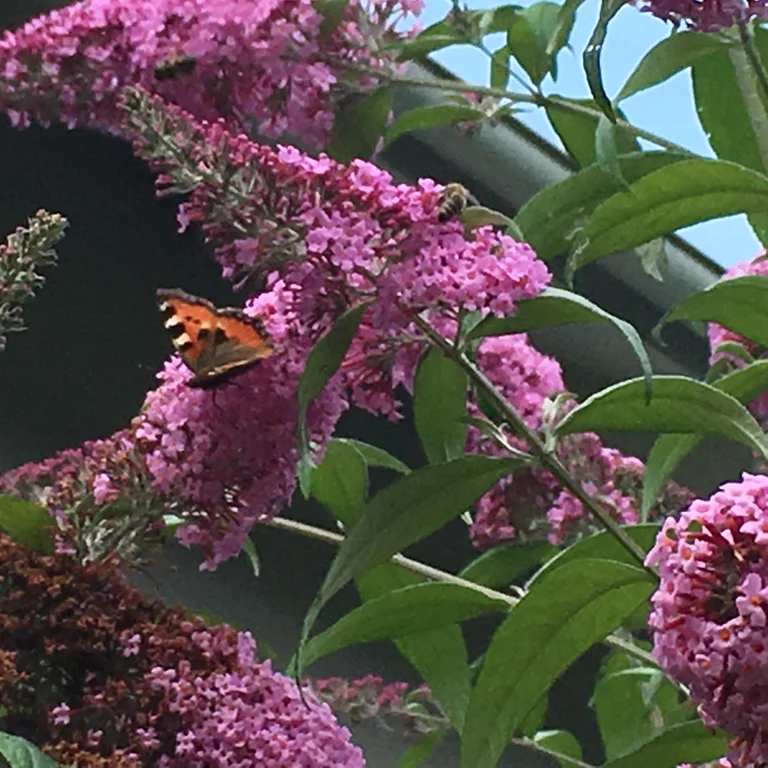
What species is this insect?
Aglais urticae
